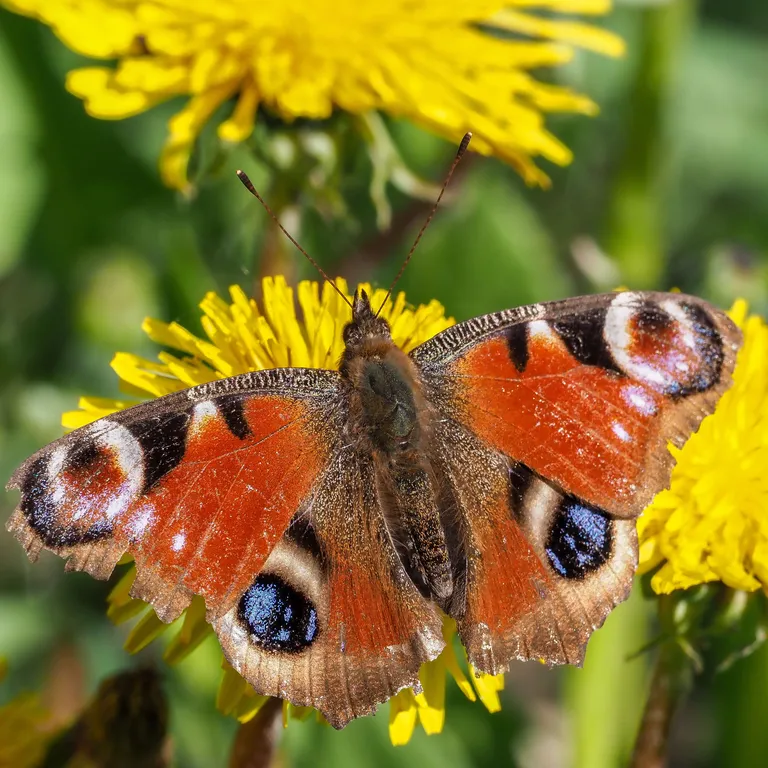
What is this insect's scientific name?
Aglais io
